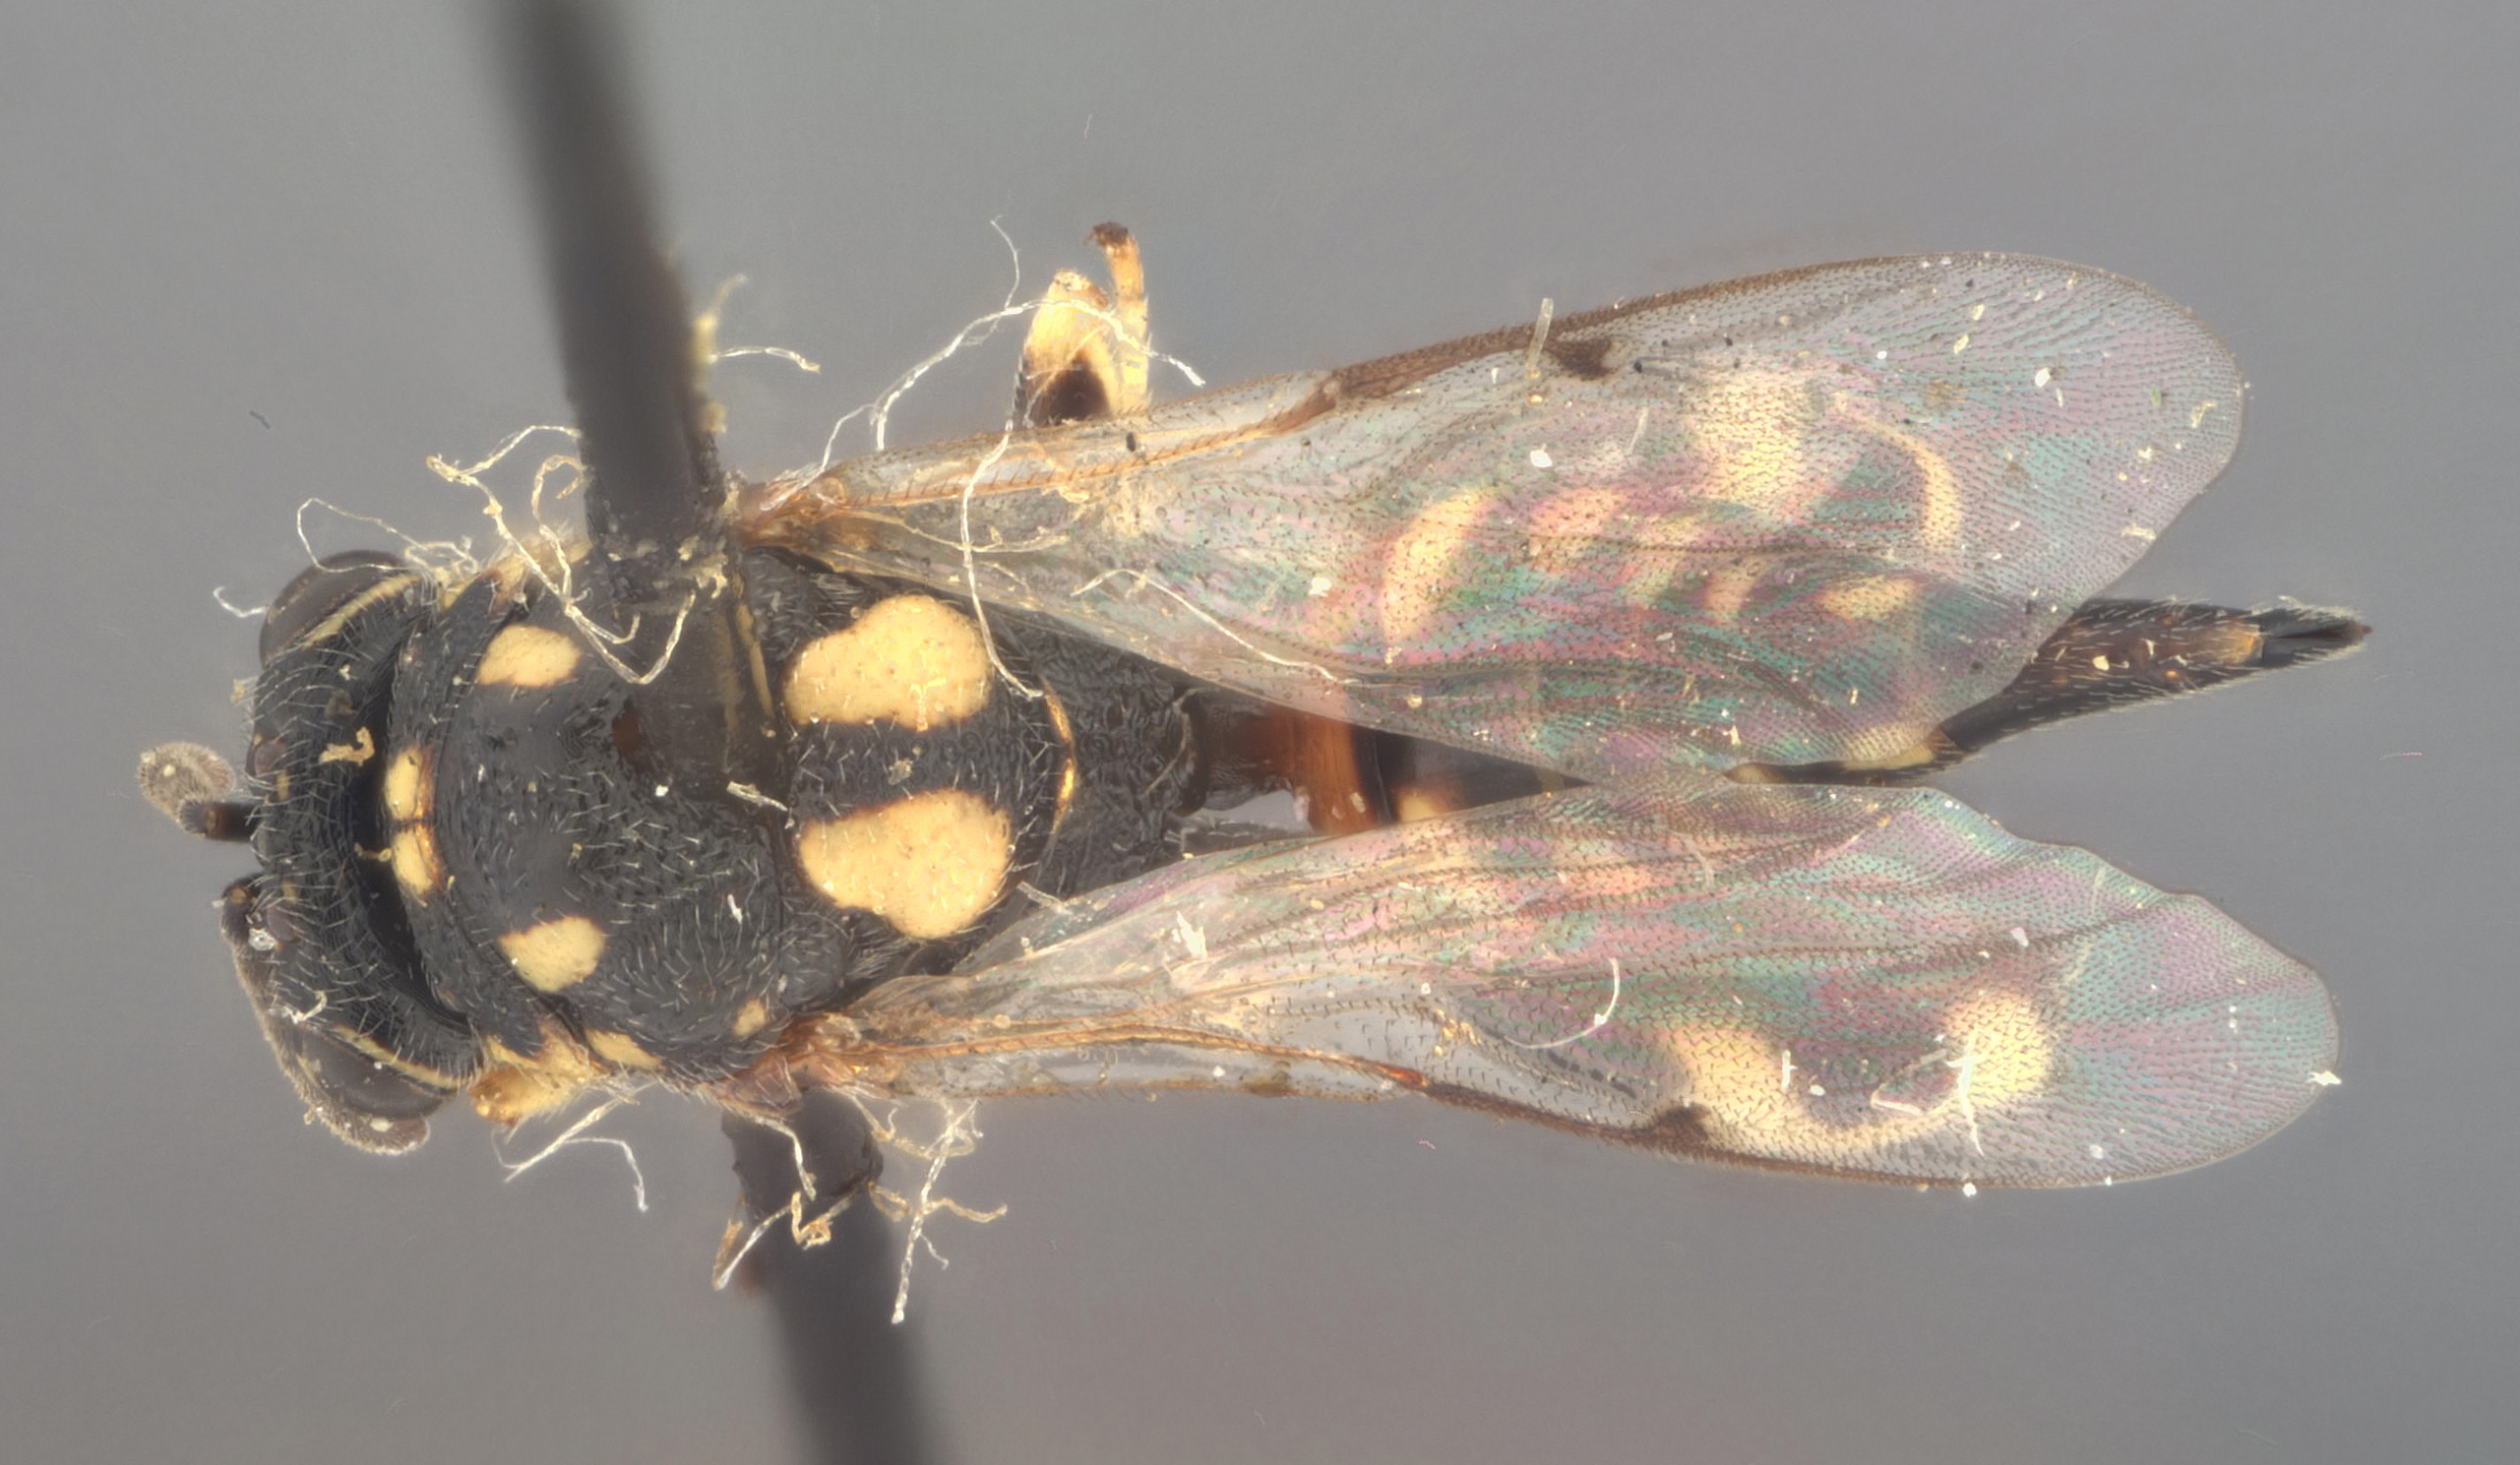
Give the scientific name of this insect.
Spilochalcis dema
